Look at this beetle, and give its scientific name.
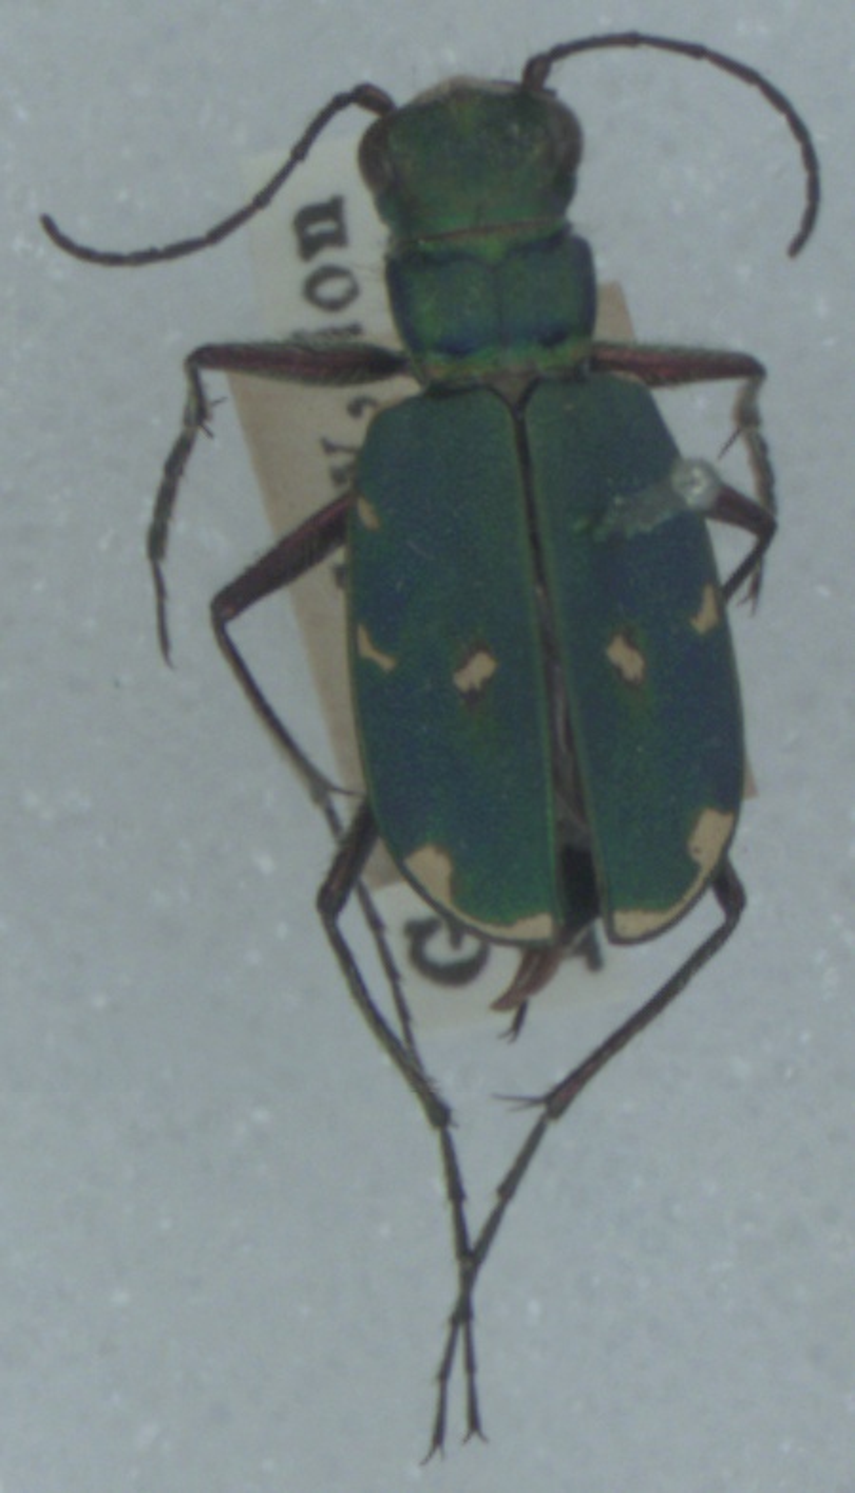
Cicindela campestris
